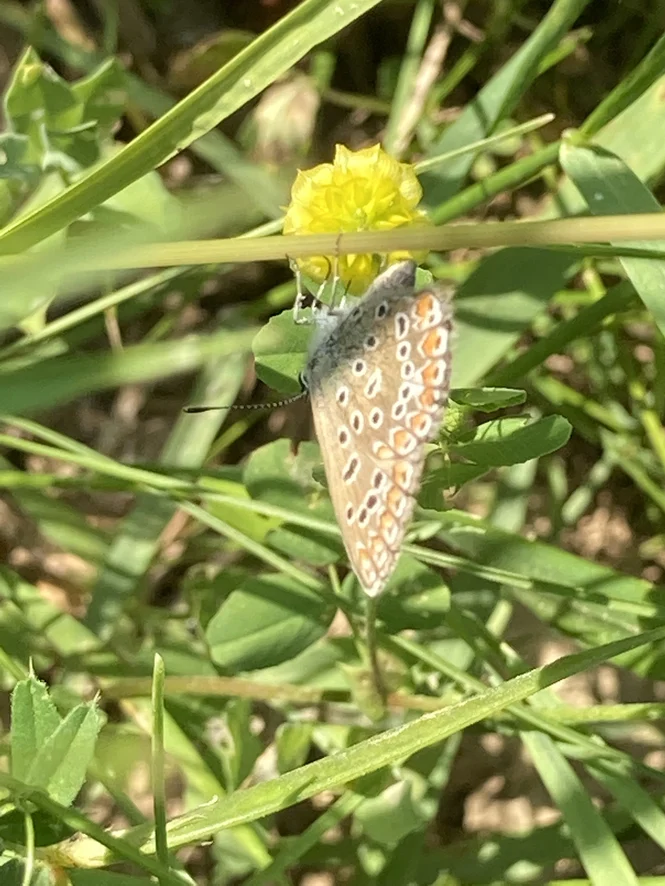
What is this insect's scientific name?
Polyommatus icarus
